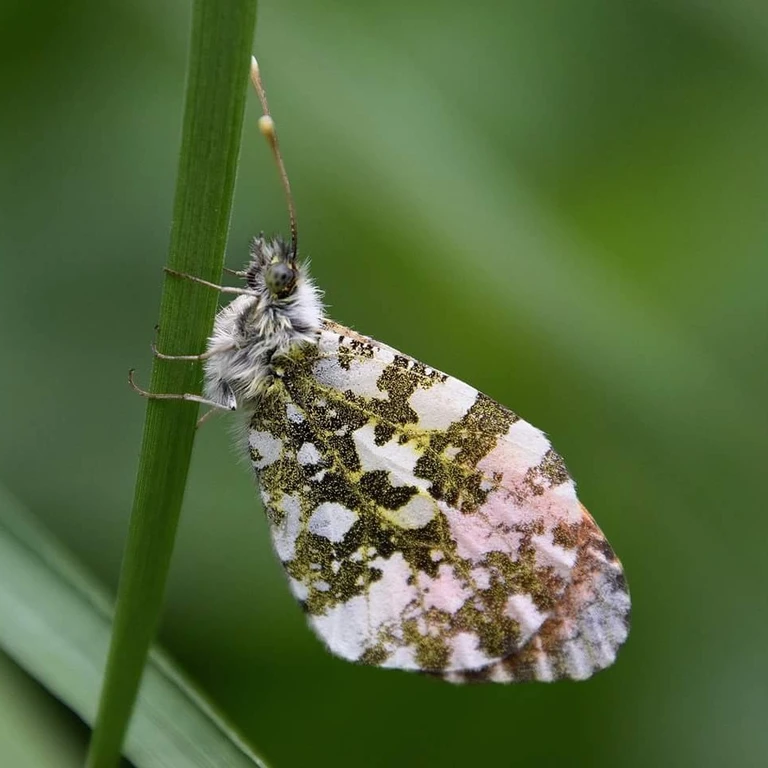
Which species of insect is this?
Anthocharis cardamines
